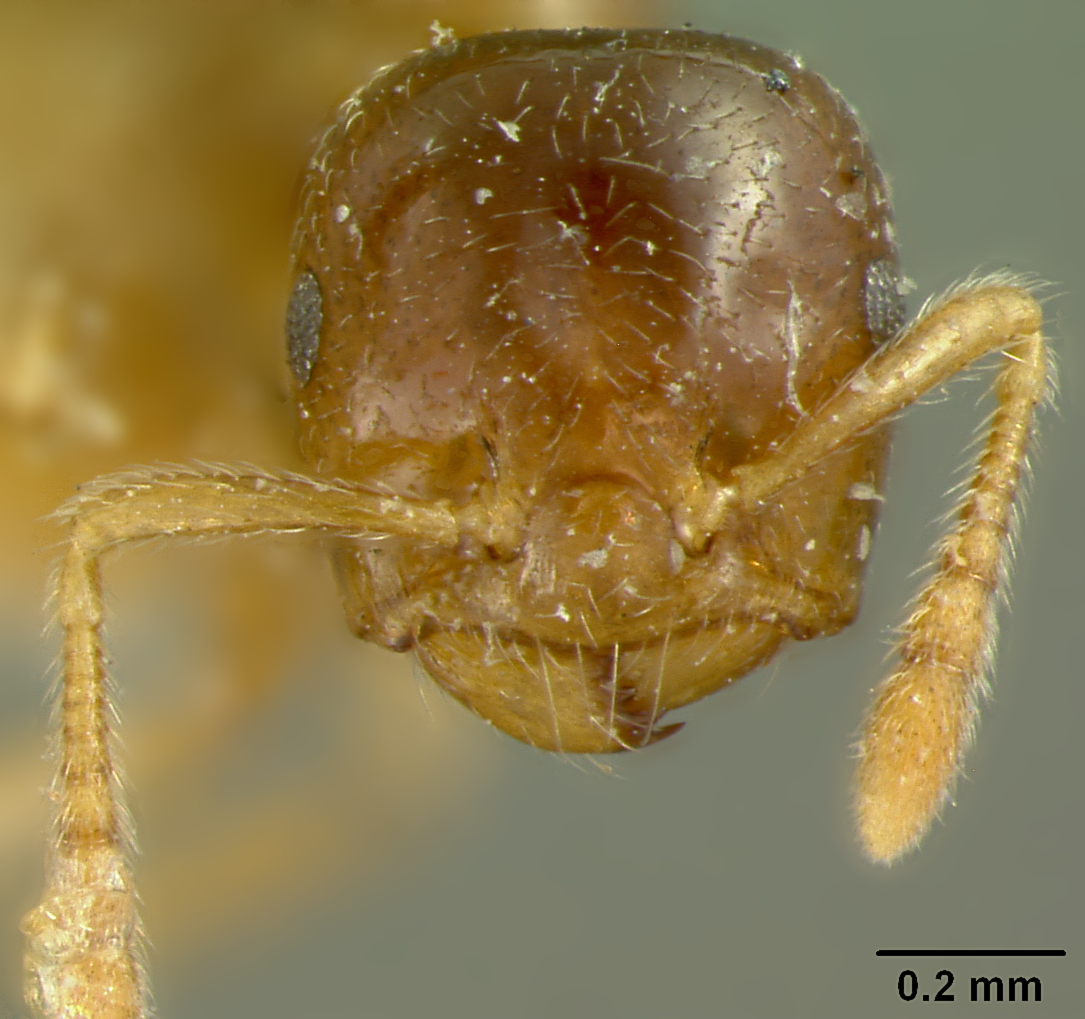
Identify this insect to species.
Crematogaster borneensis
